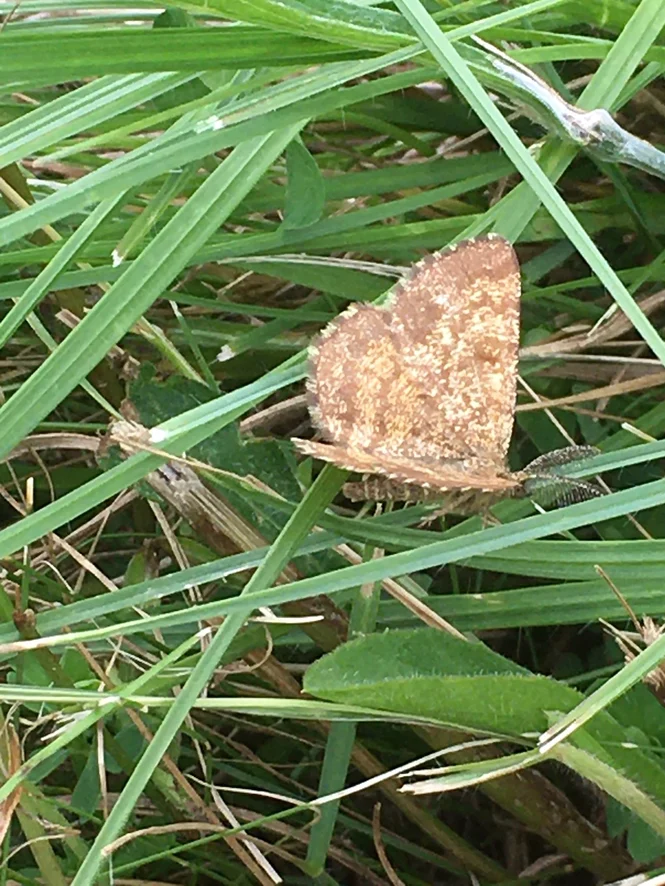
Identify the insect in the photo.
Ematurga atomaria
